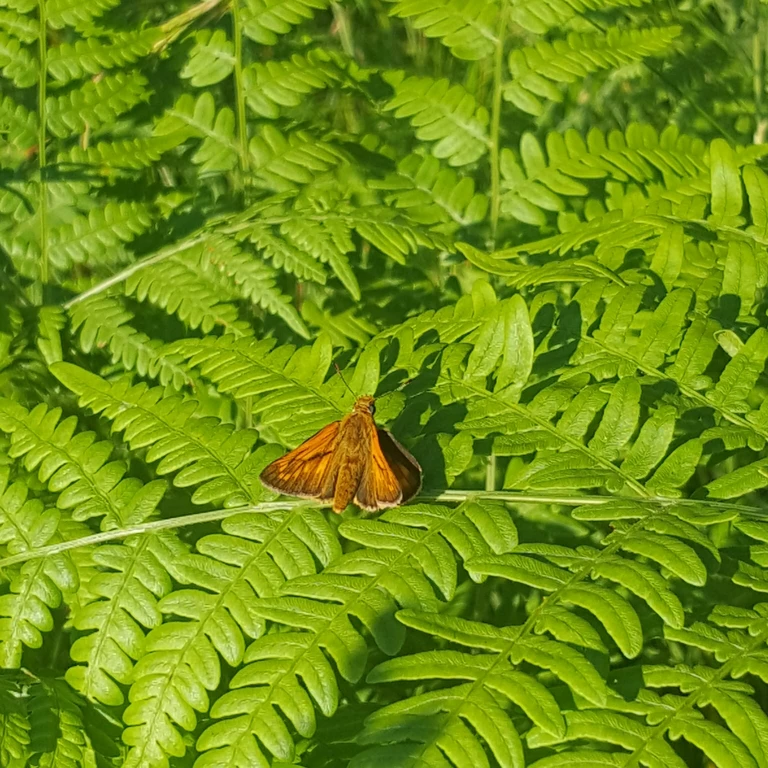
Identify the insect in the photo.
Ochlodes sylvanus (also Ochlodes venata)
